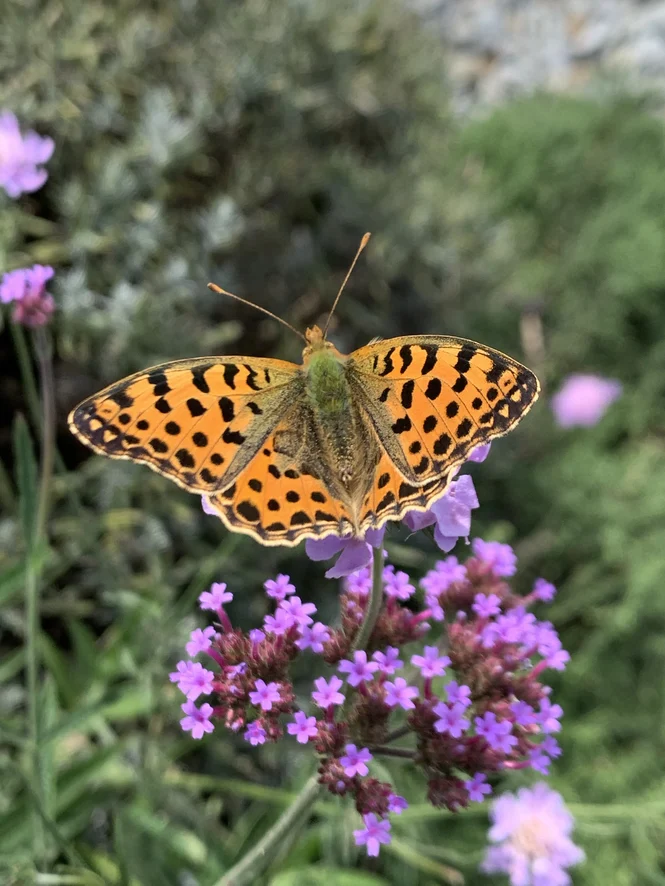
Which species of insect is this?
Issoria lathonia
